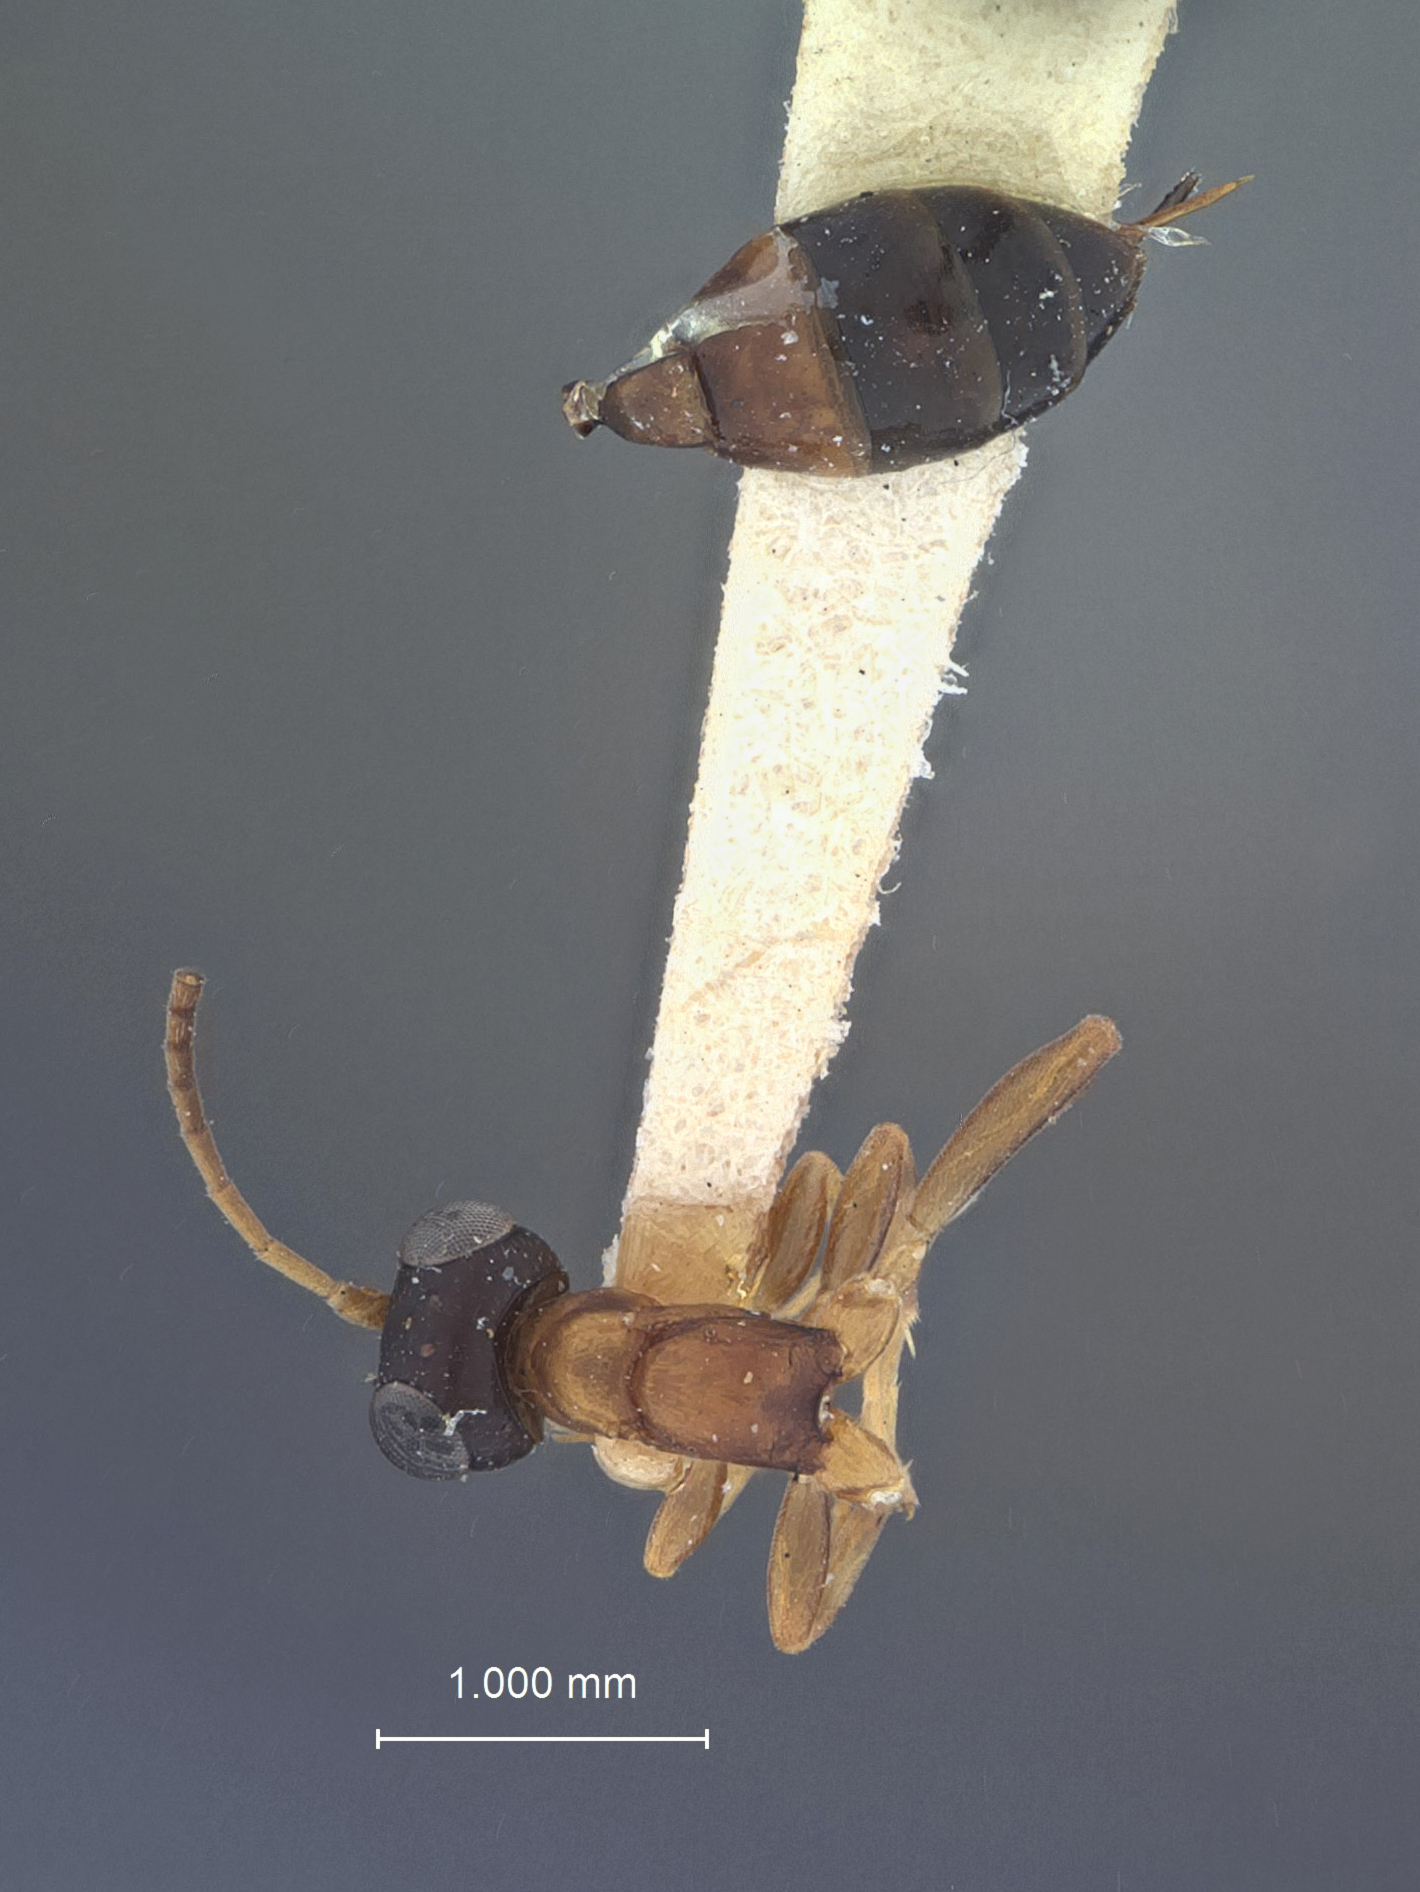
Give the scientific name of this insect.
Pezomachus apantelicida
